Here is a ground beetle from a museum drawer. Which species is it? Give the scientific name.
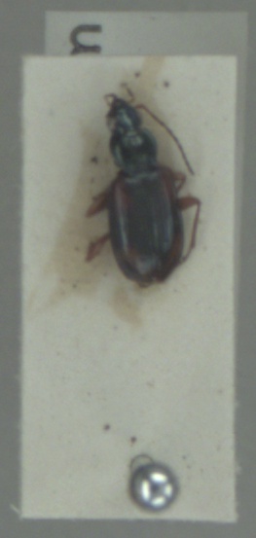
Bembidion tetracolum
